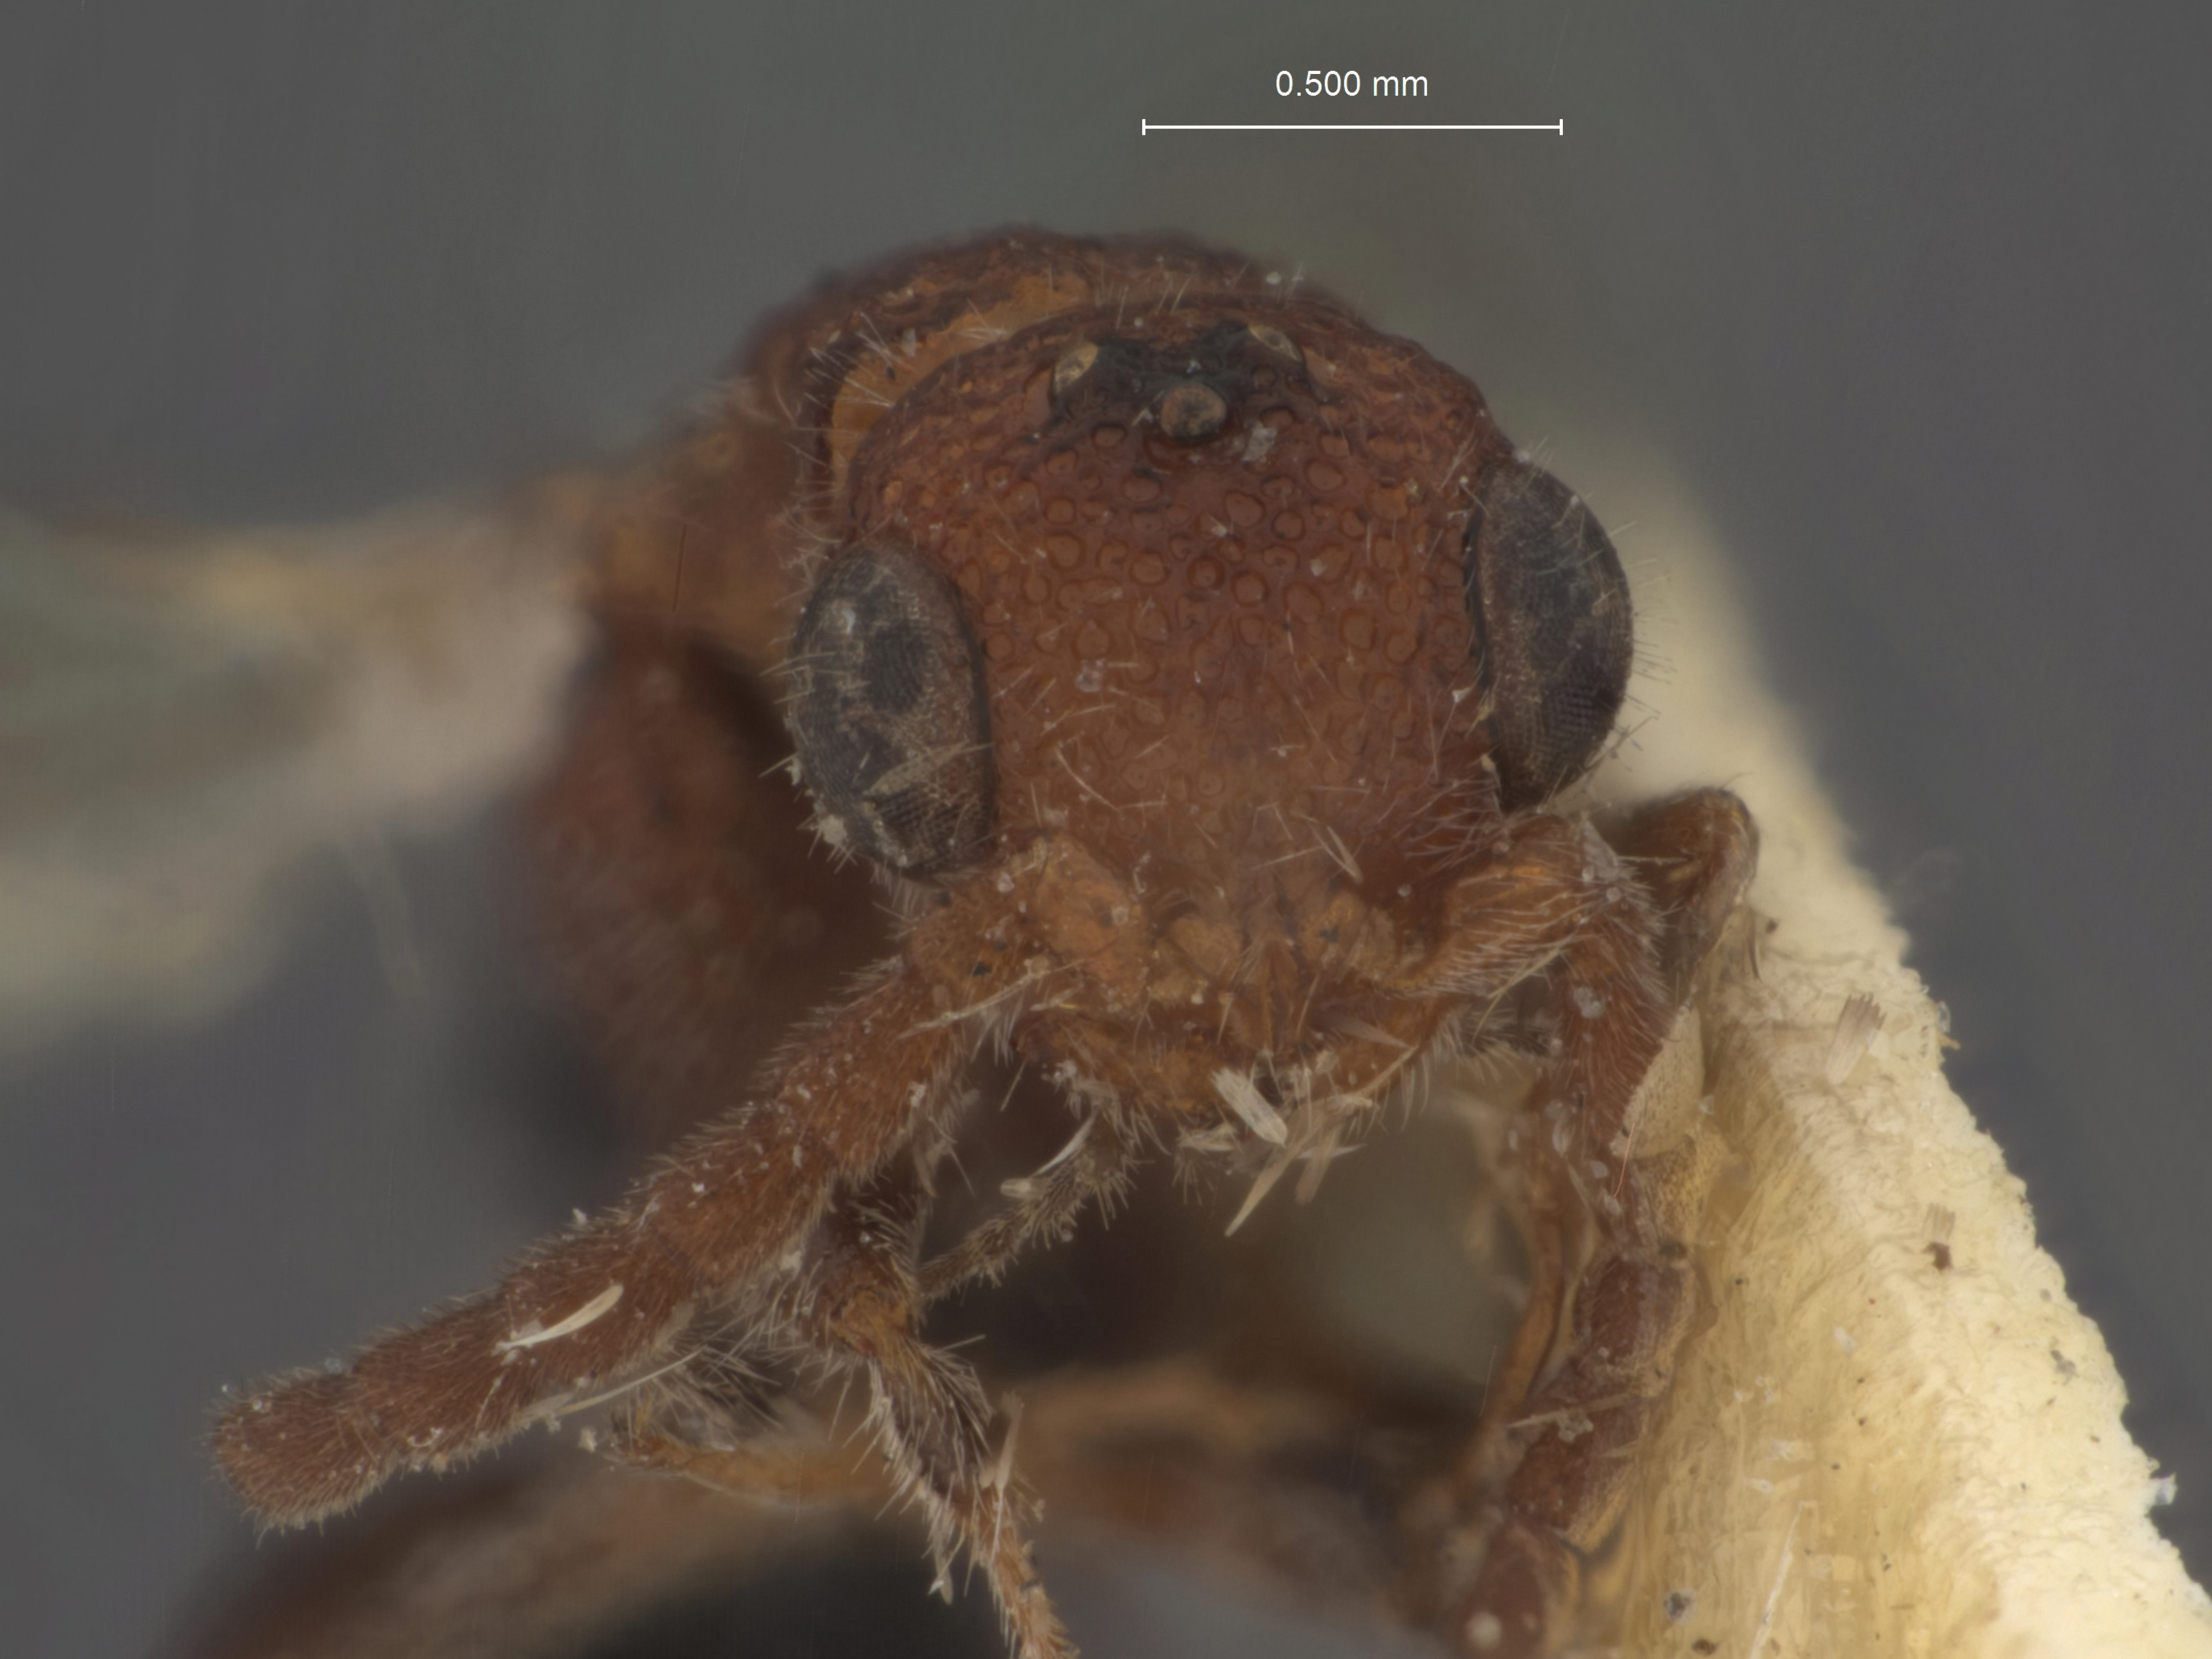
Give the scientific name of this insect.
Sulcomesitius kibissaensis
